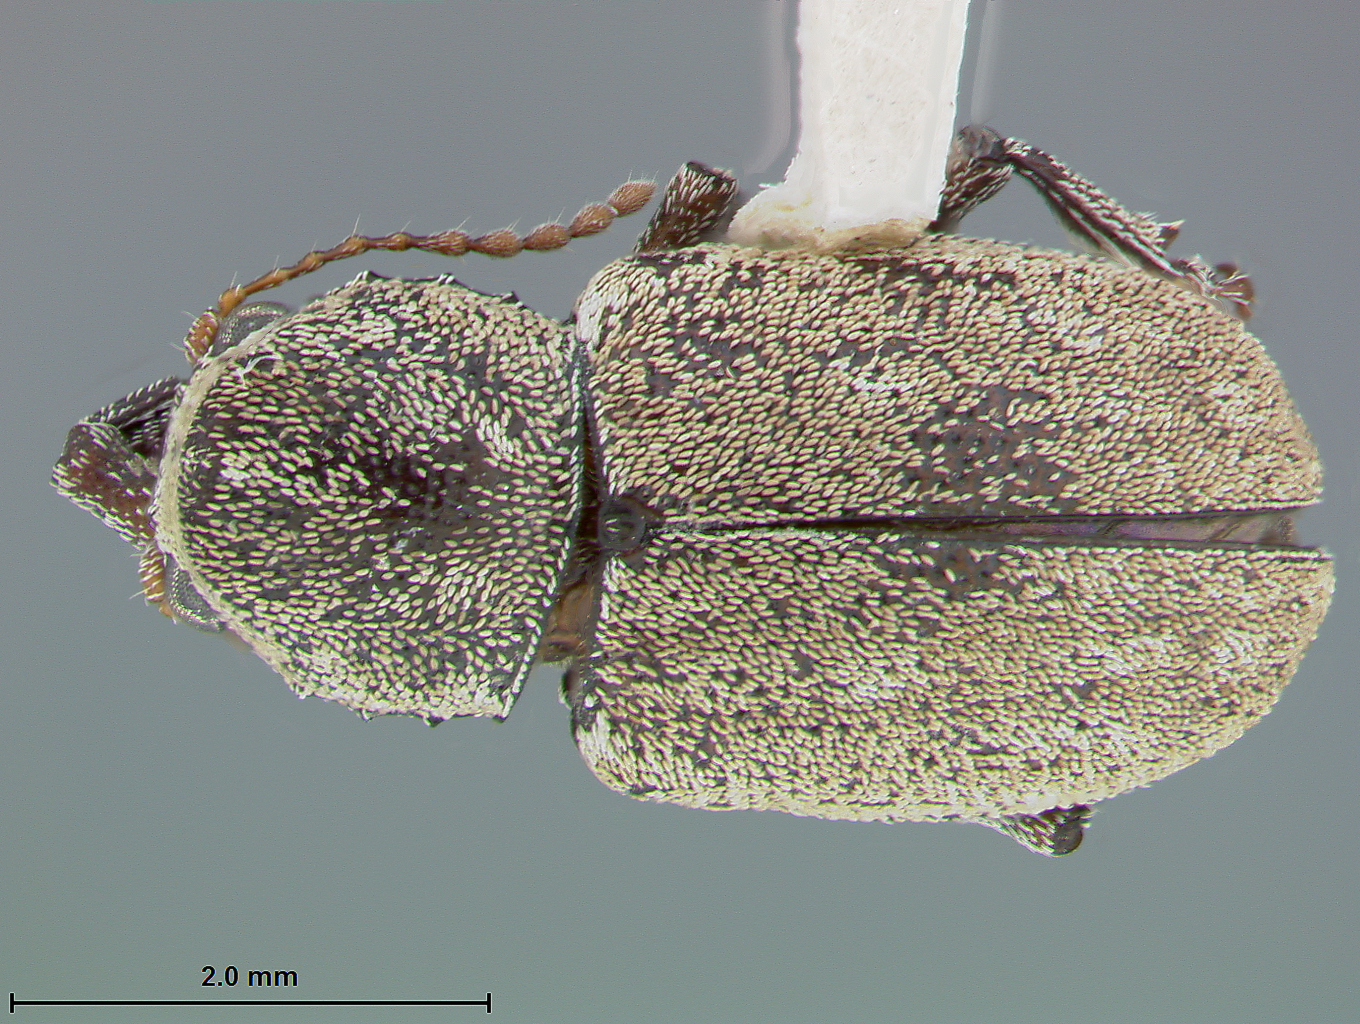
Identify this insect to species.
Myochrous bolivianus
